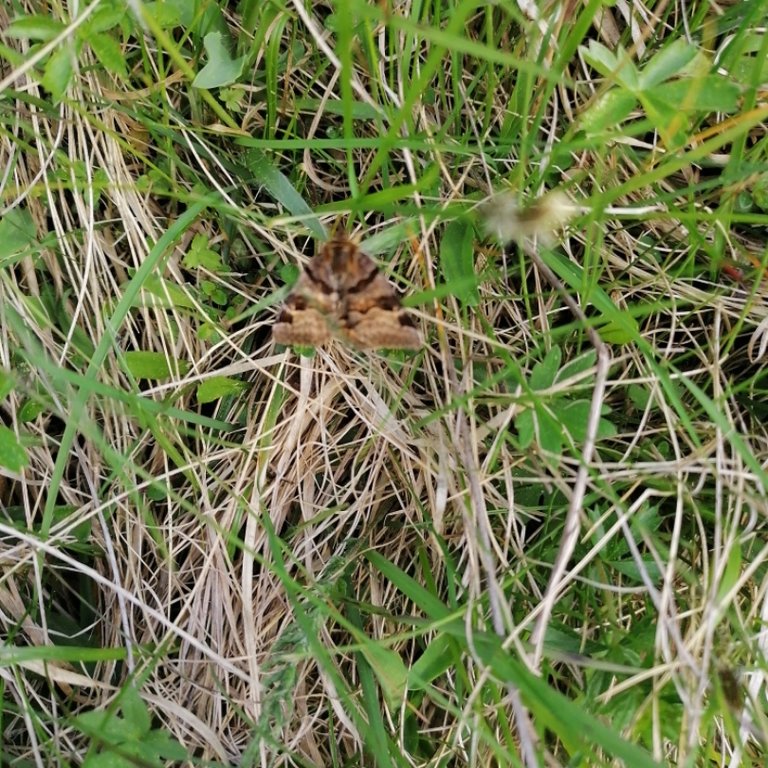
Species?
Euclidia glyphica
